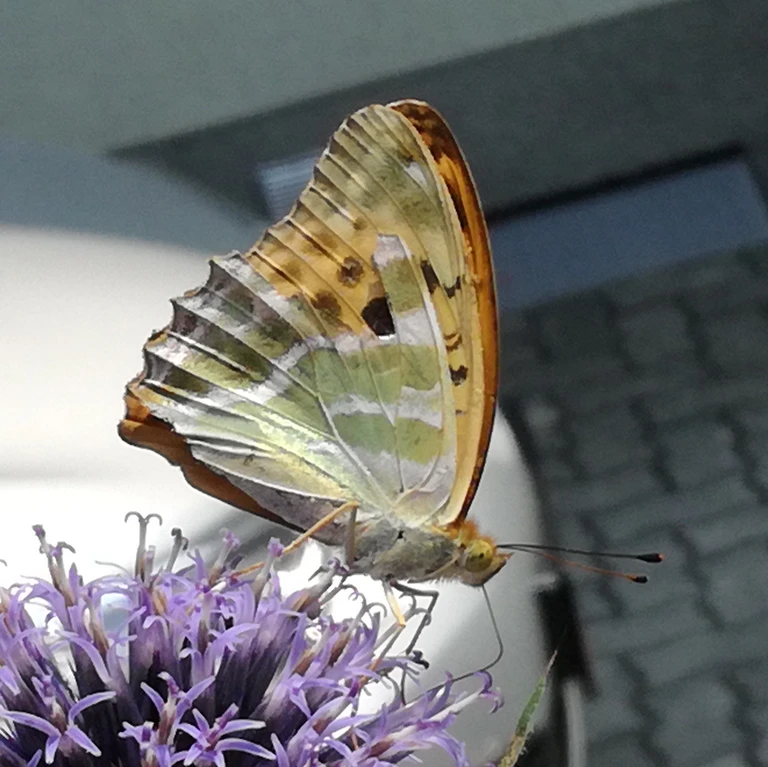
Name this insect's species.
Argynnis paphia
